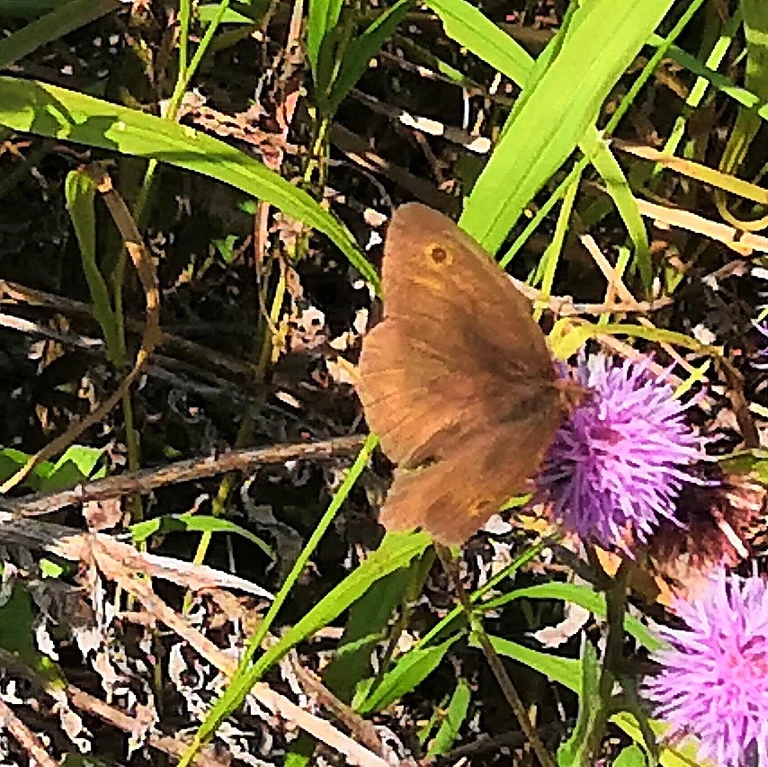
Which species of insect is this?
Maniola jurtina
